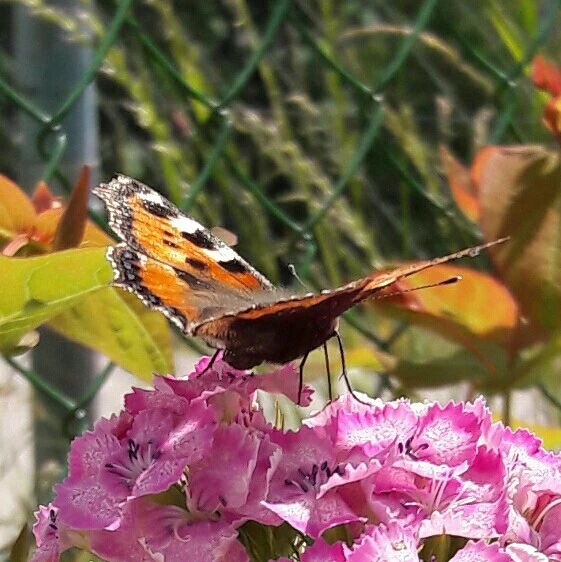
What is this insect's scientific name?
Aglais urticae
